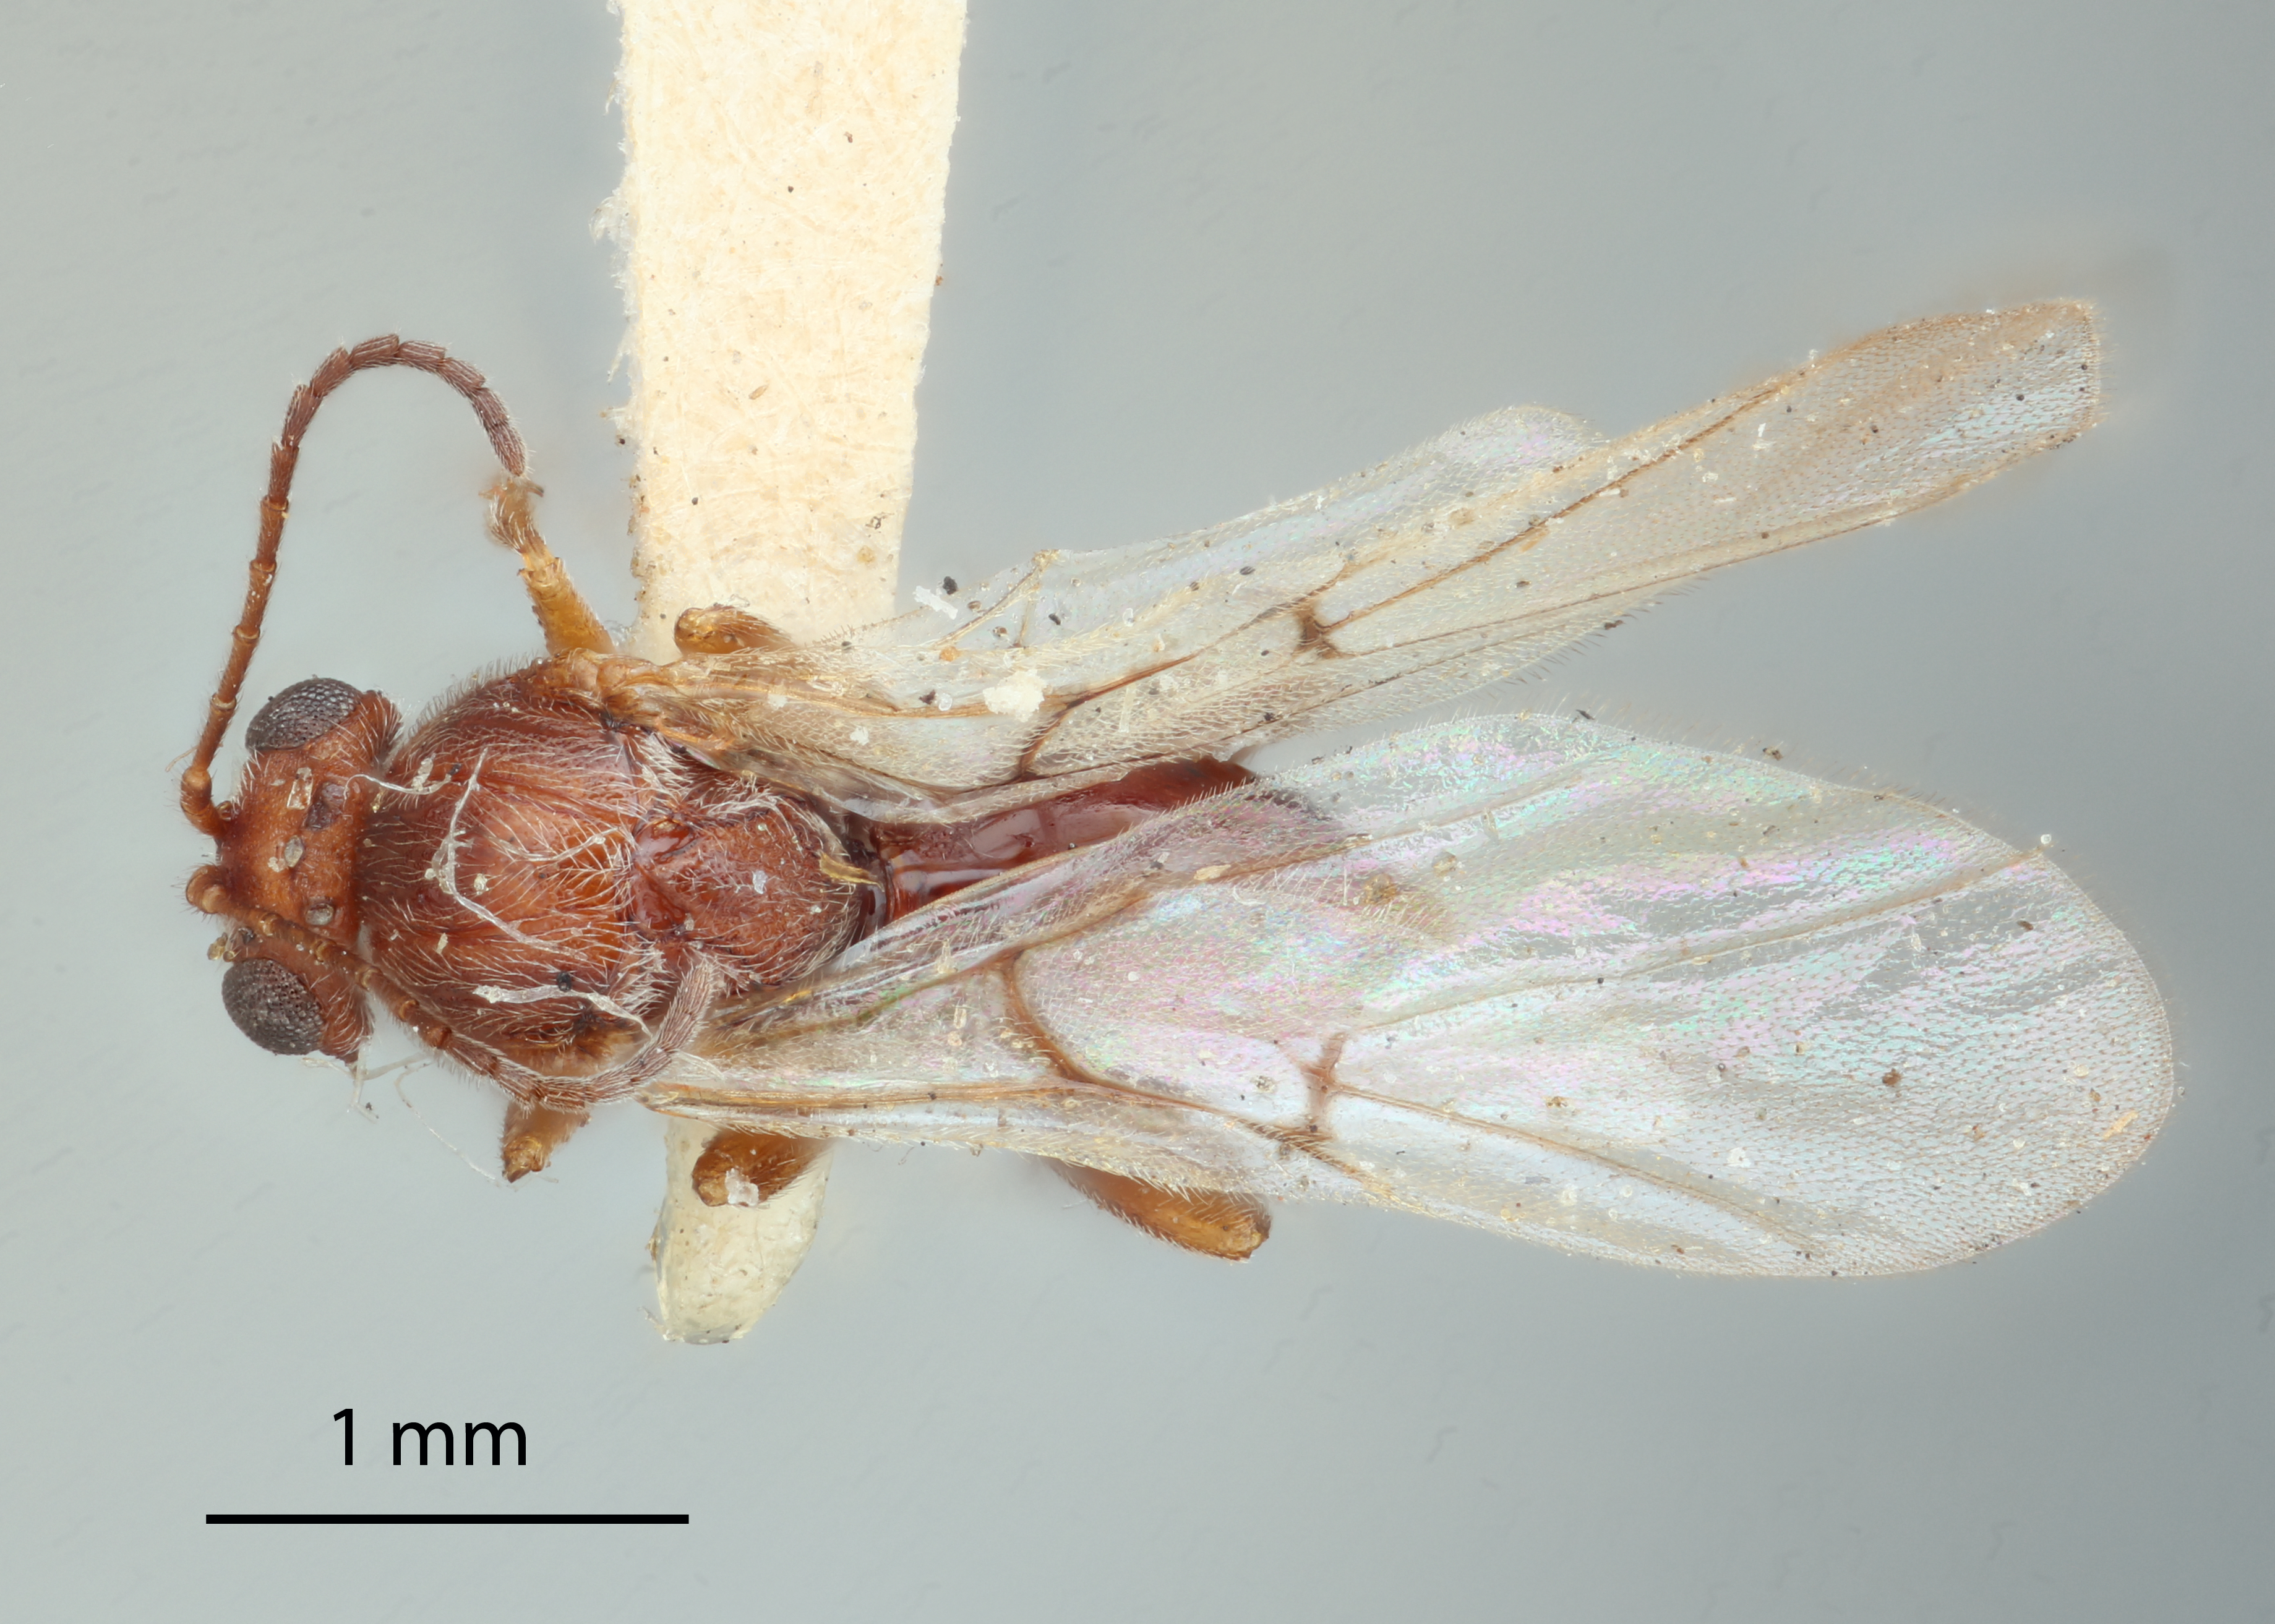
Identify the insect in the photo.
Andricus texanus
